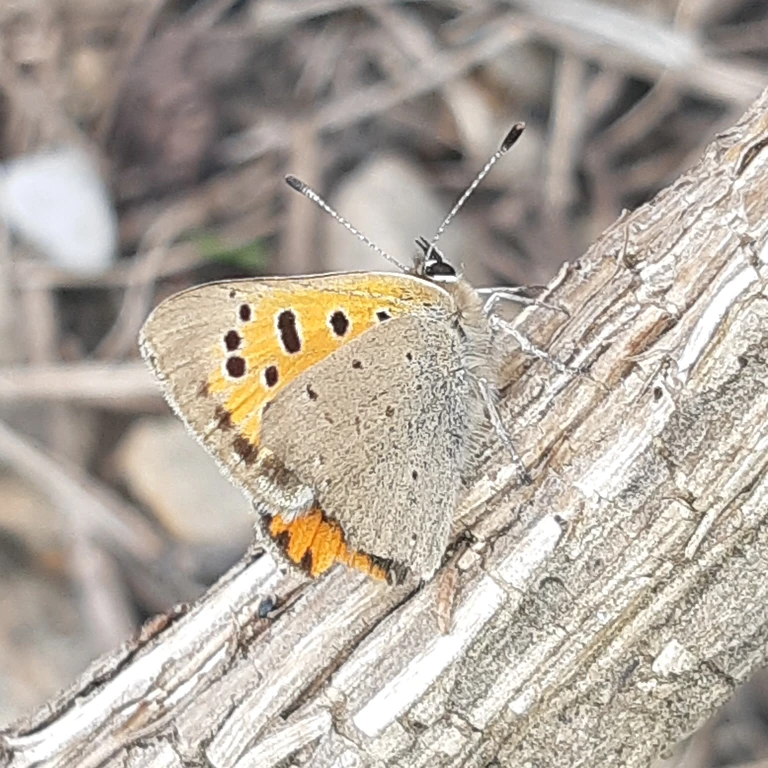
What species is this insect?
Lycaena phlaeas
